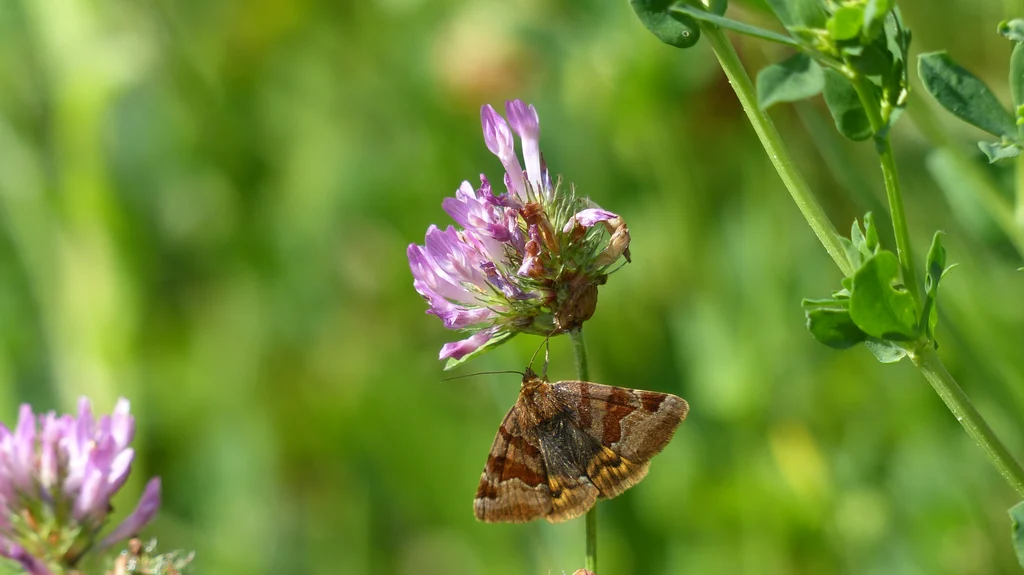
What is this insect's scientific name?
Euclidia glyphica
